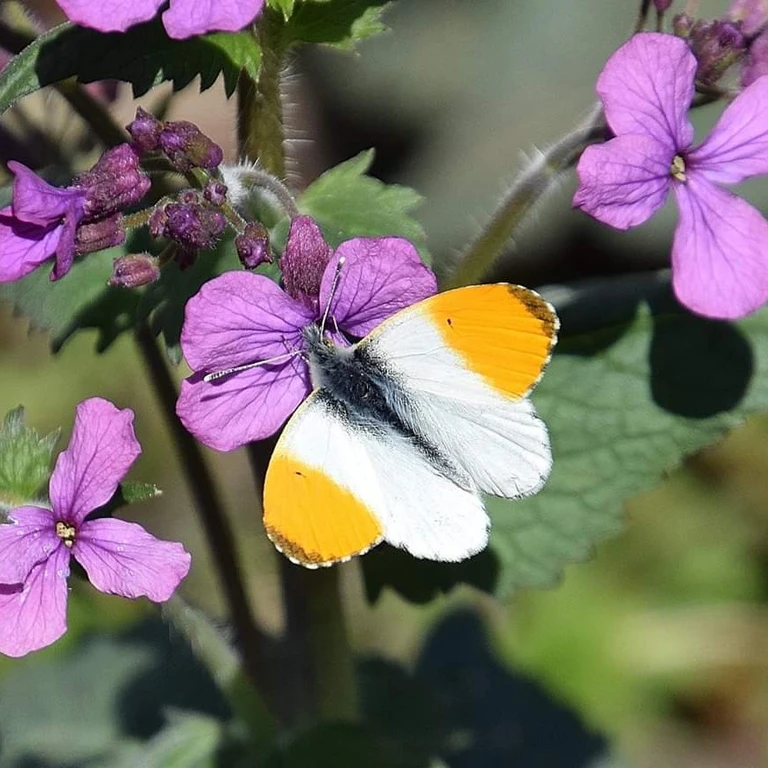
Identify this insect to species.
Anthocharis cardamines
